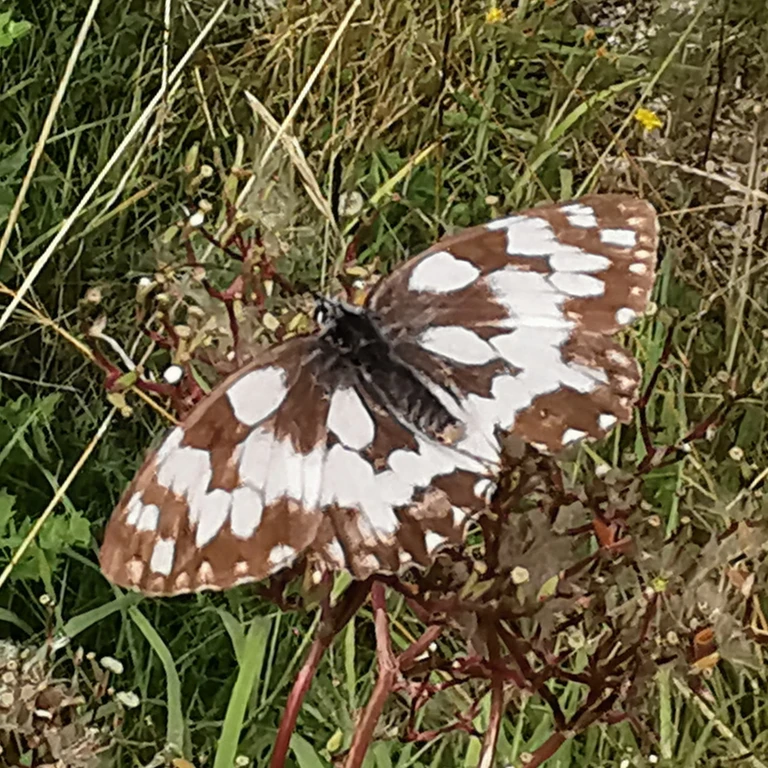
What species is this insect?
Melanargia galathea
